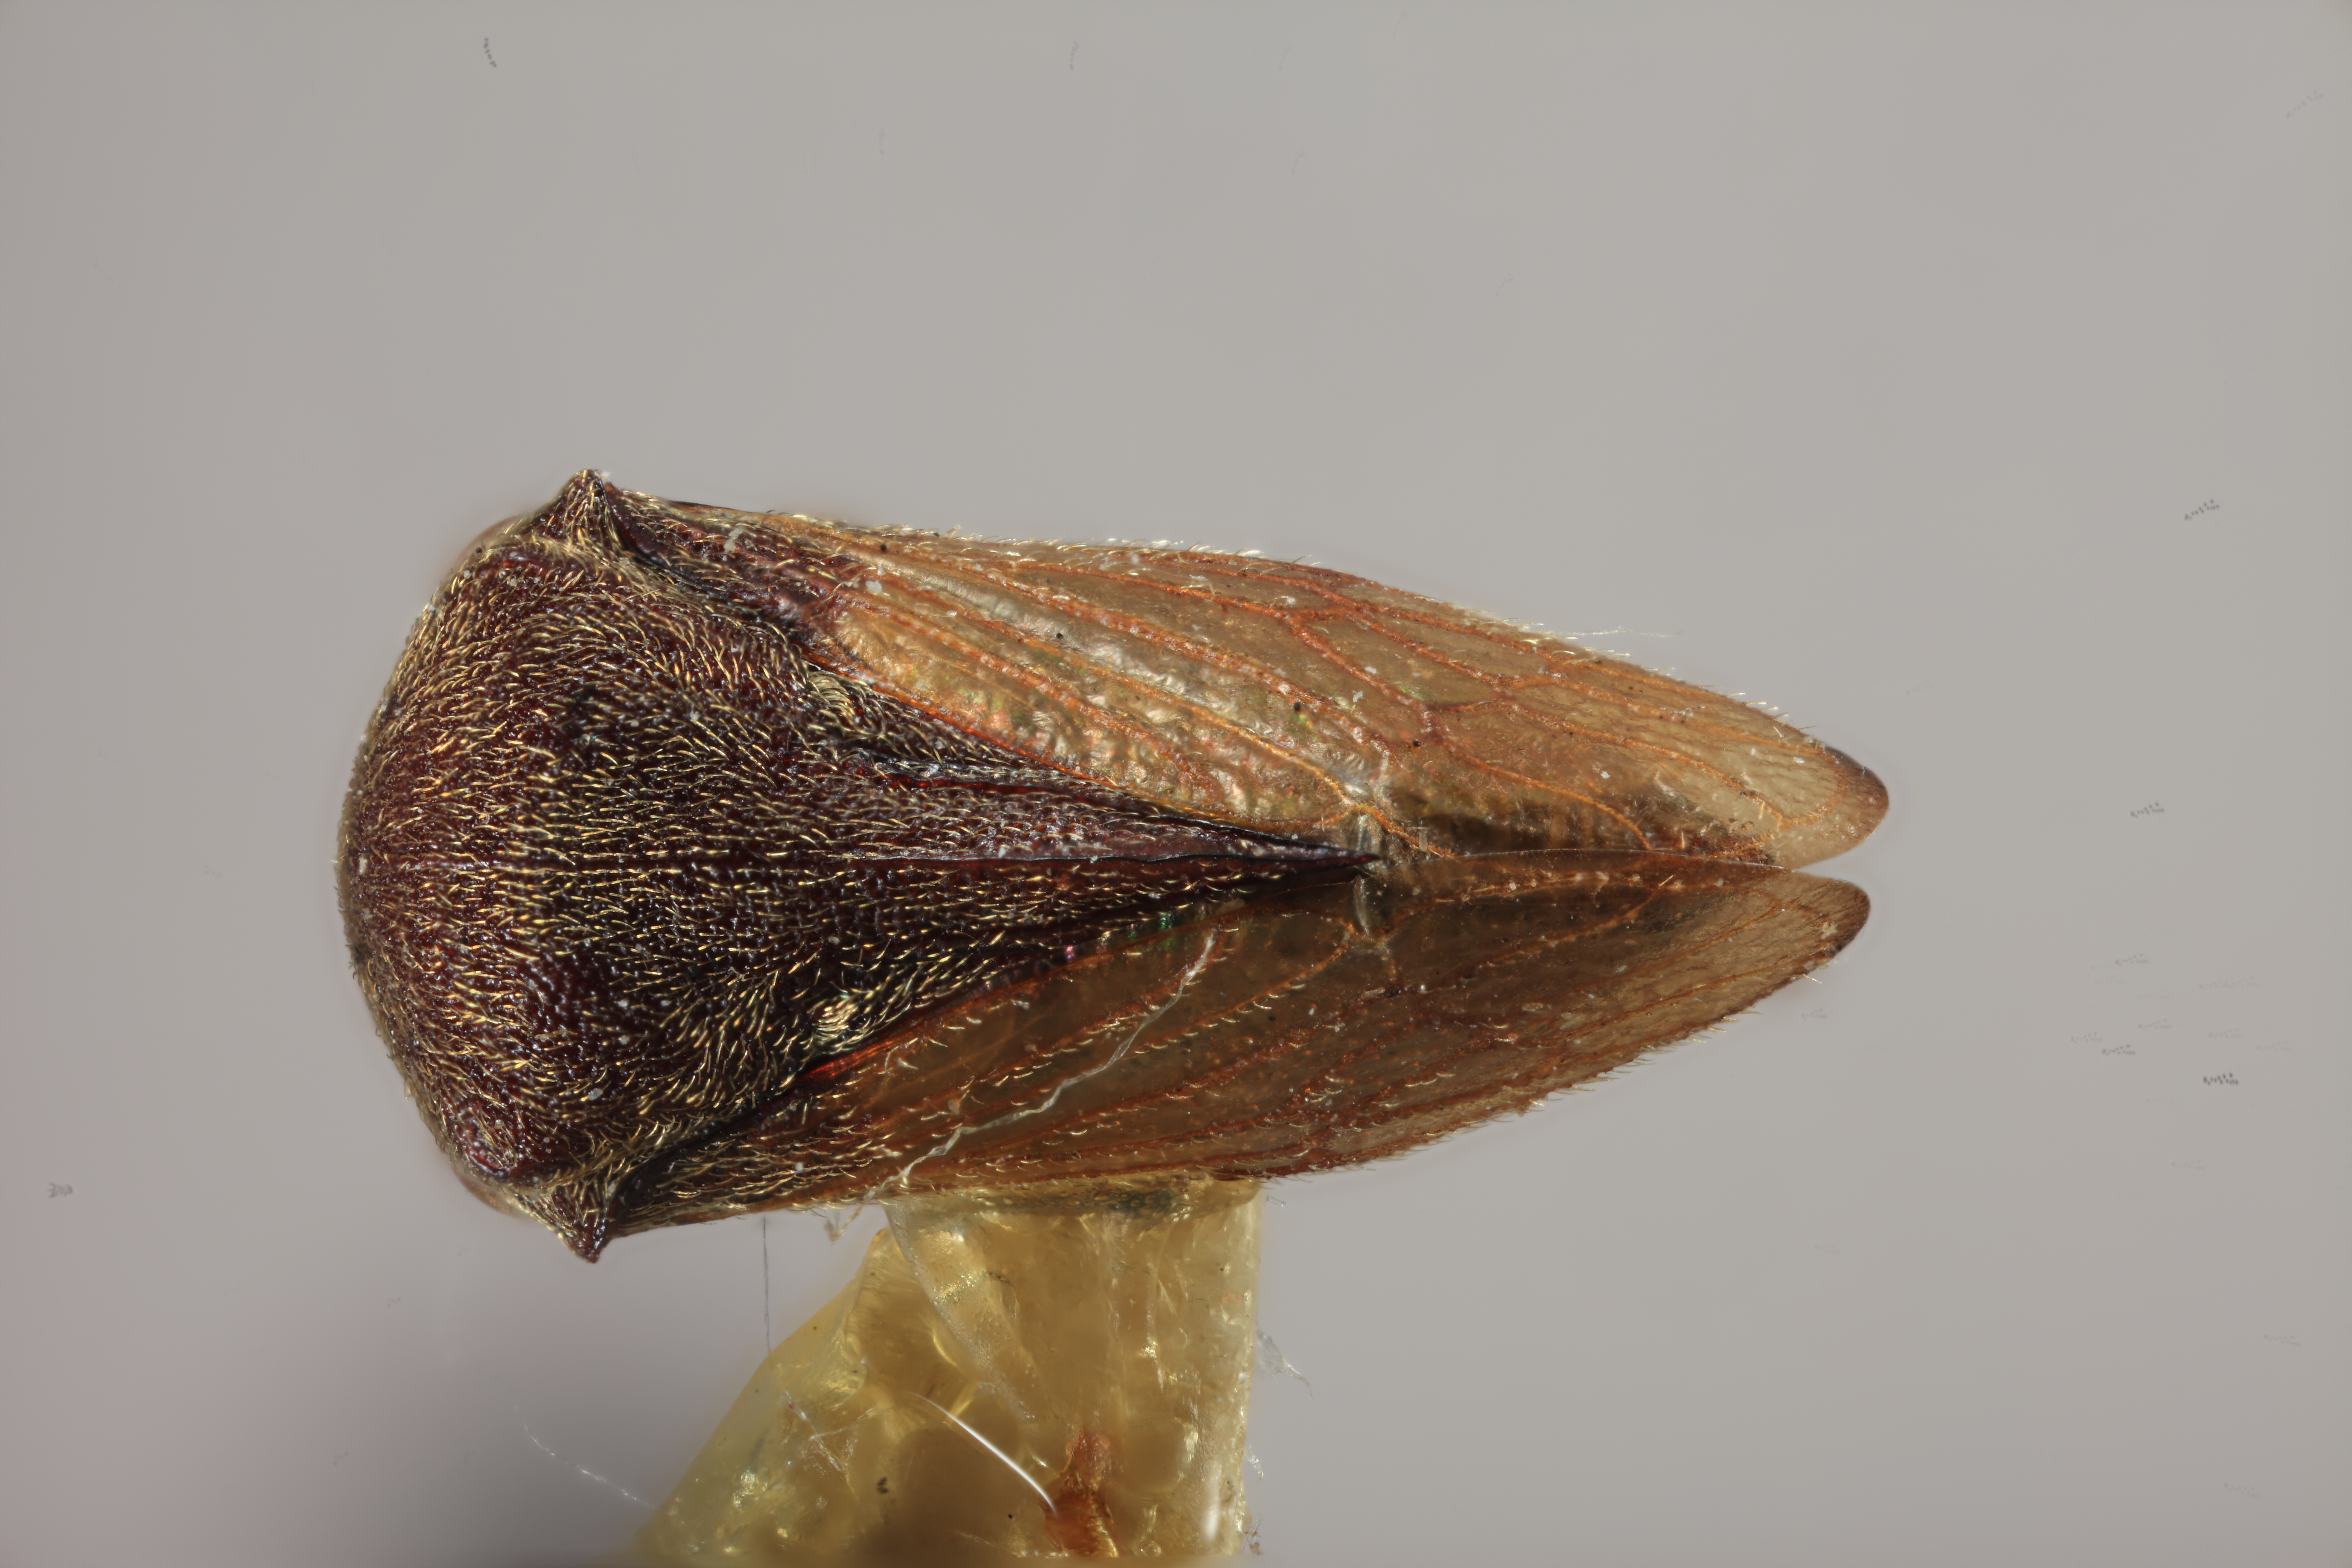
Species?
Gargara dorsata
